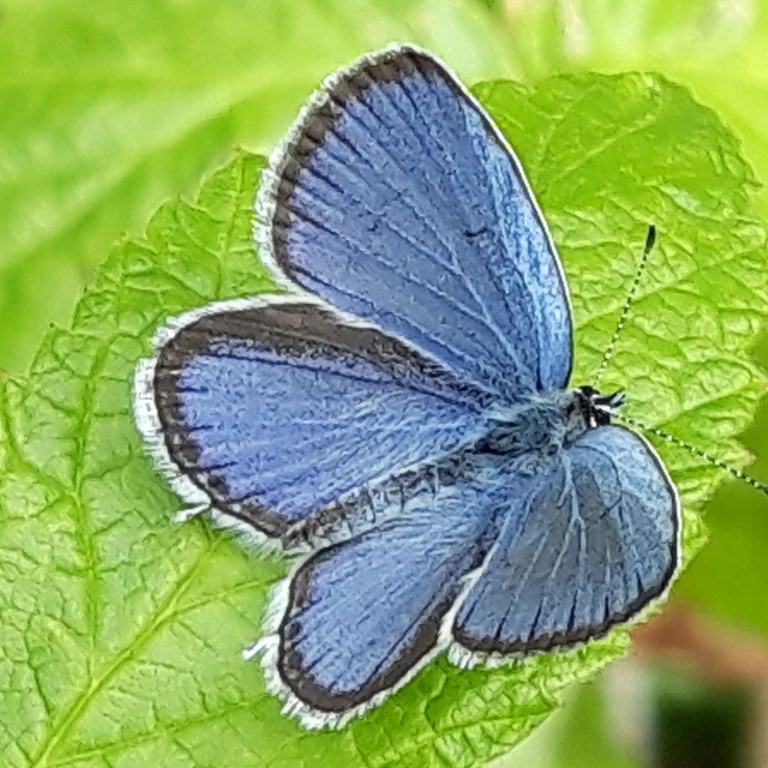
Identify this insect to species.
Cupido argiades (also Elkalyce argiades)
